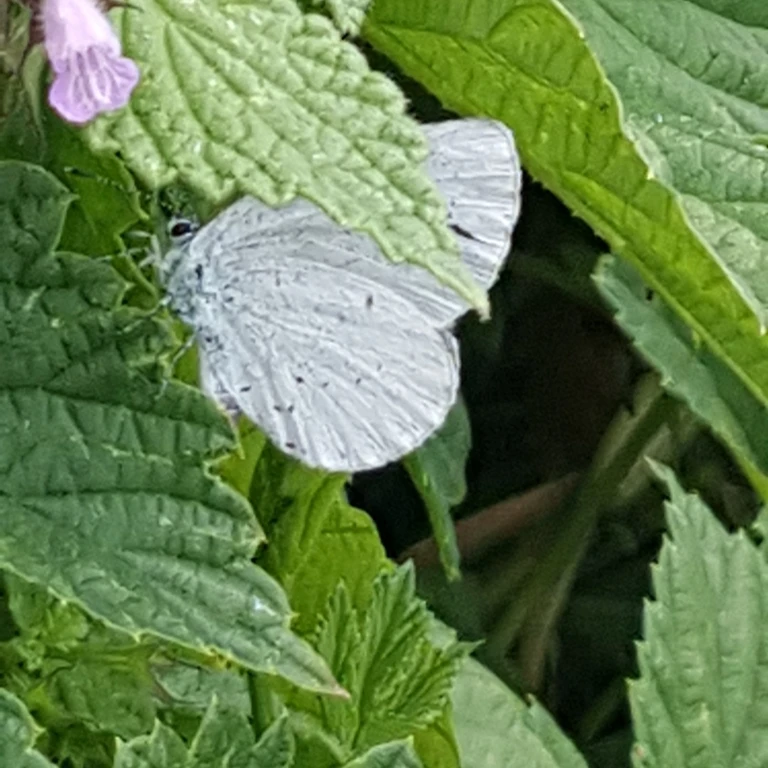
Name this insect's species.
Celastrina argiolus
